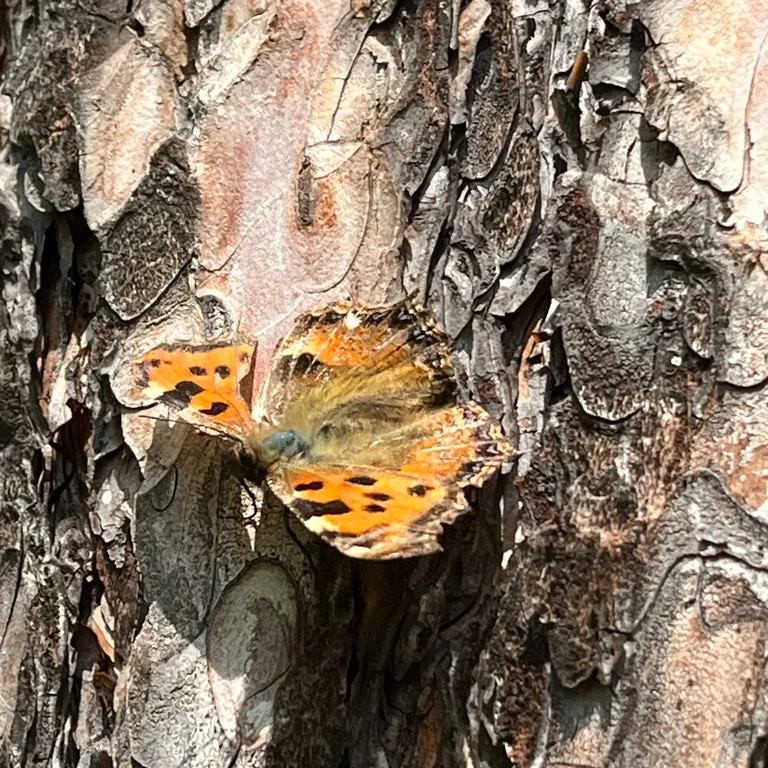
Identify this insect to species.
Nymphalis polychloros
